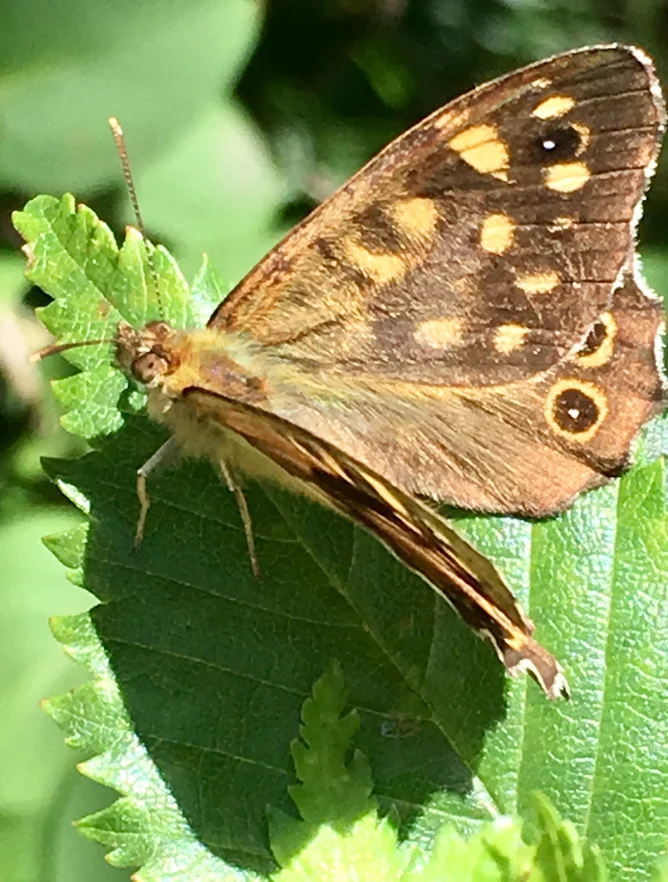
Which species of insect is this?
Pararge aegeria
